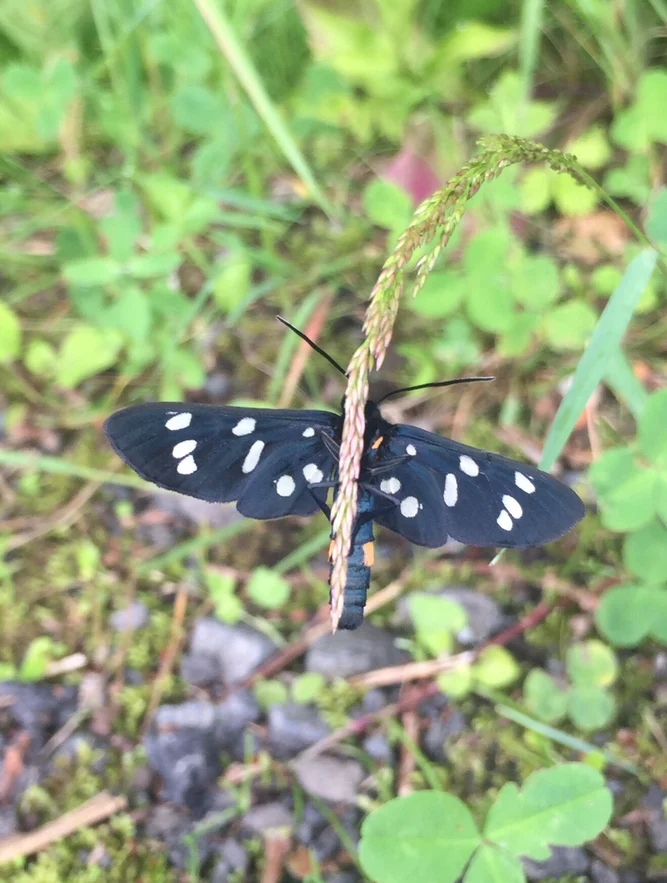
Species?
Amata phegea
